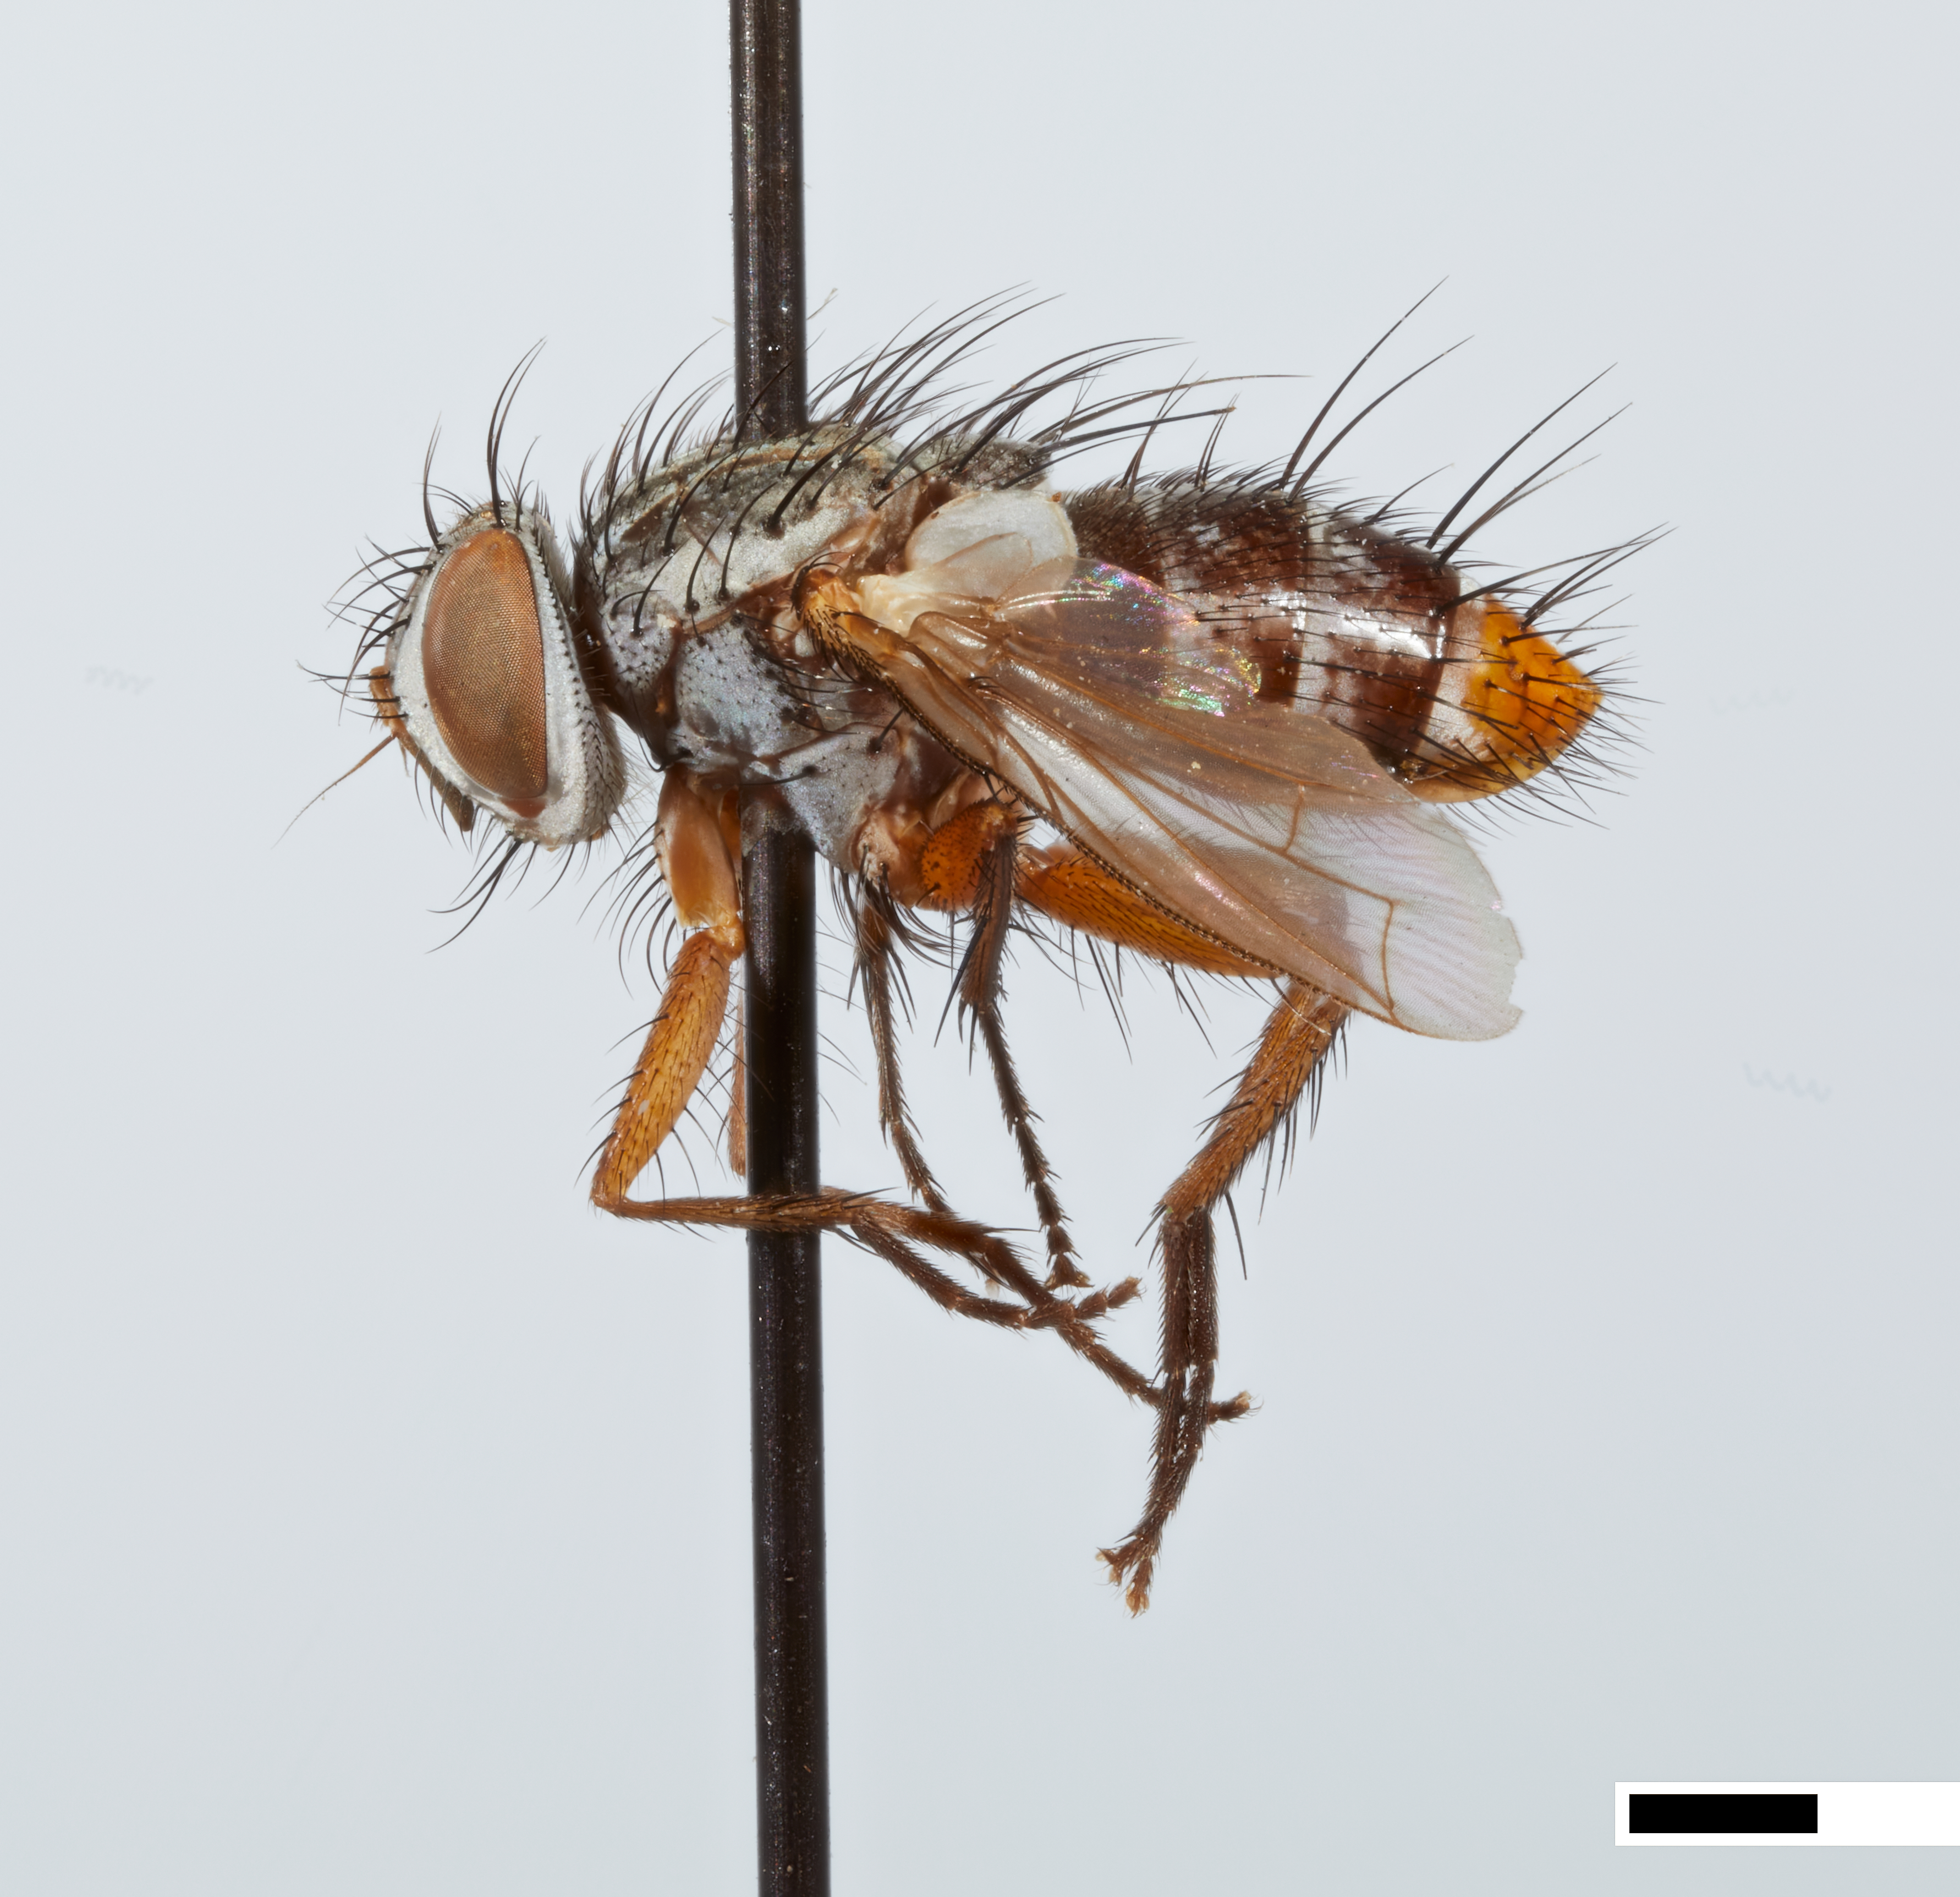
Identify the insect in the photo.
Epidexia filamentosa
